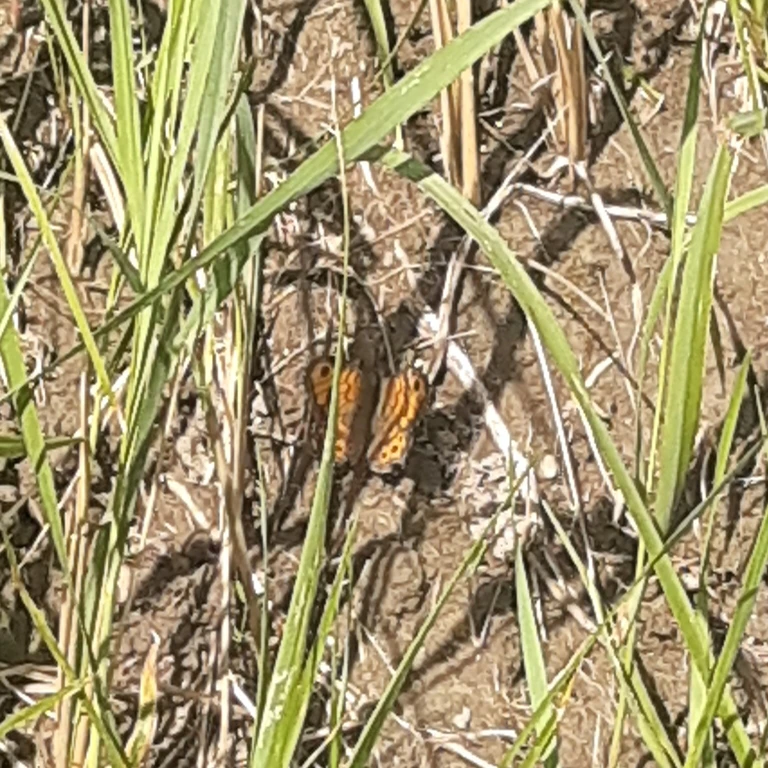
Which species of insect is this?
Lasiommata megera (also Pararge megera)
